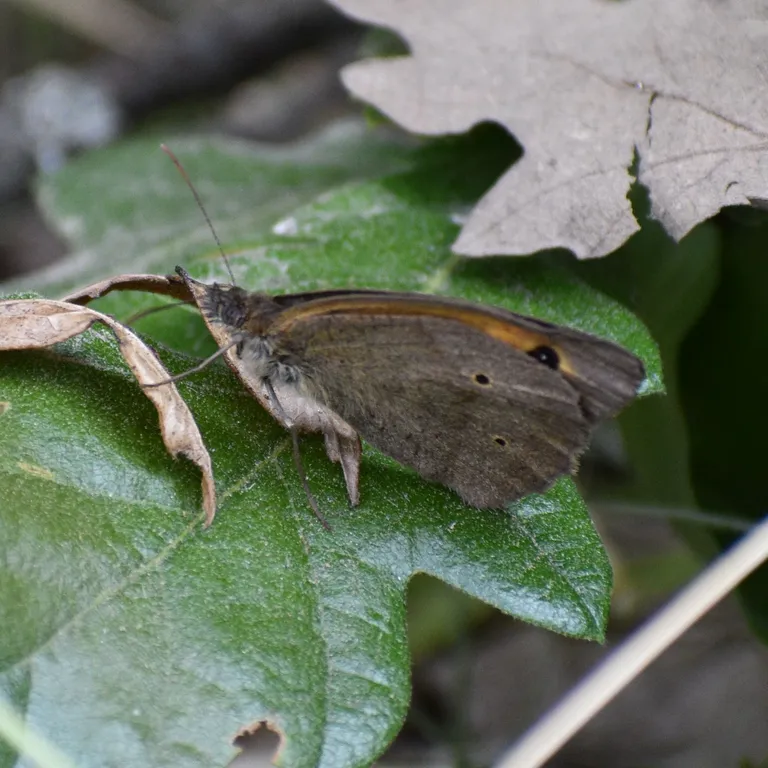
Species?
Maniola jurtina
